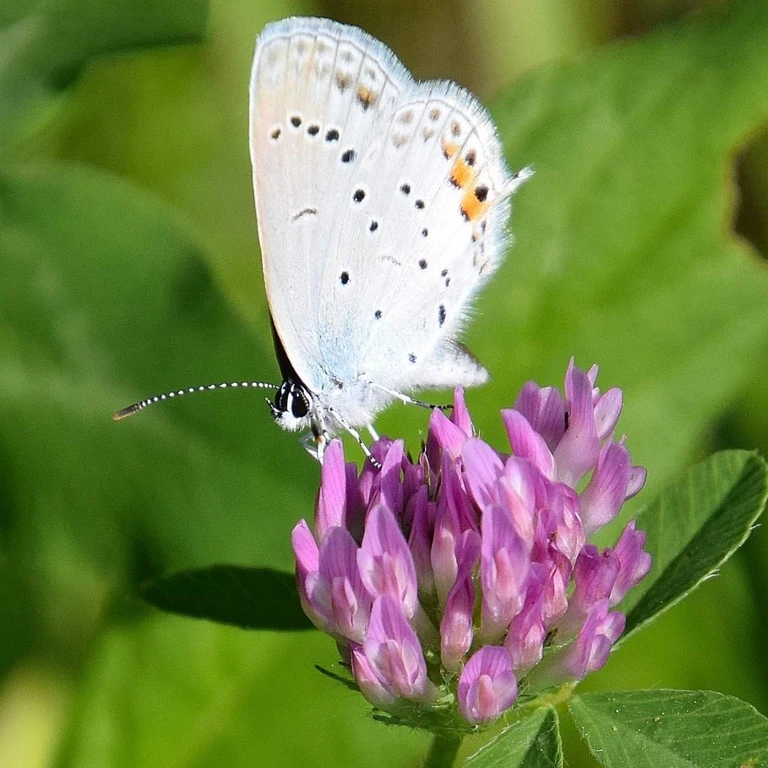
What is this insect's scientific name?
Cupido argiades (also Elkalyce argiades)
